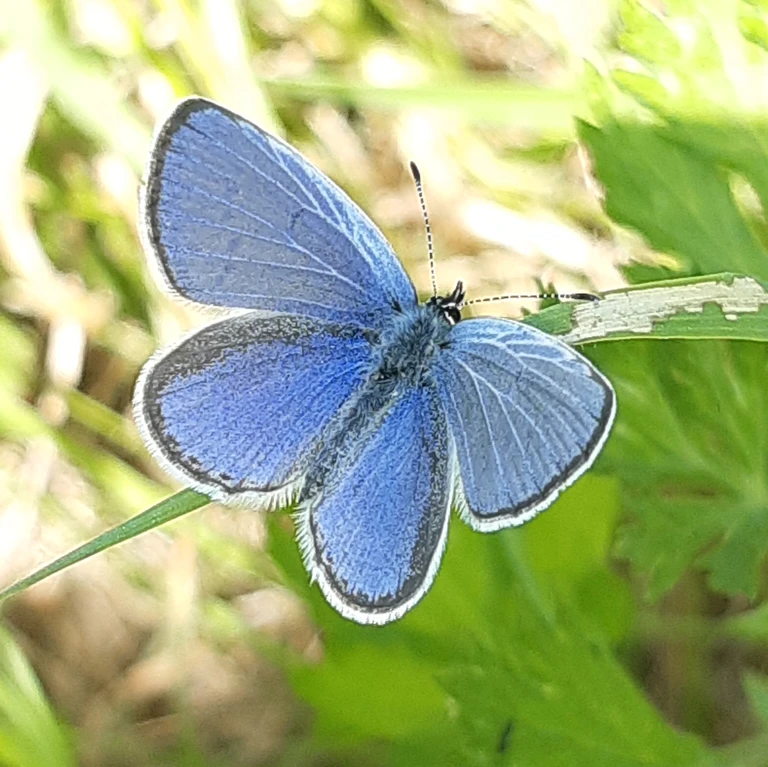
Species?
Cupido decolorata (also Elkalyce decolorata)
